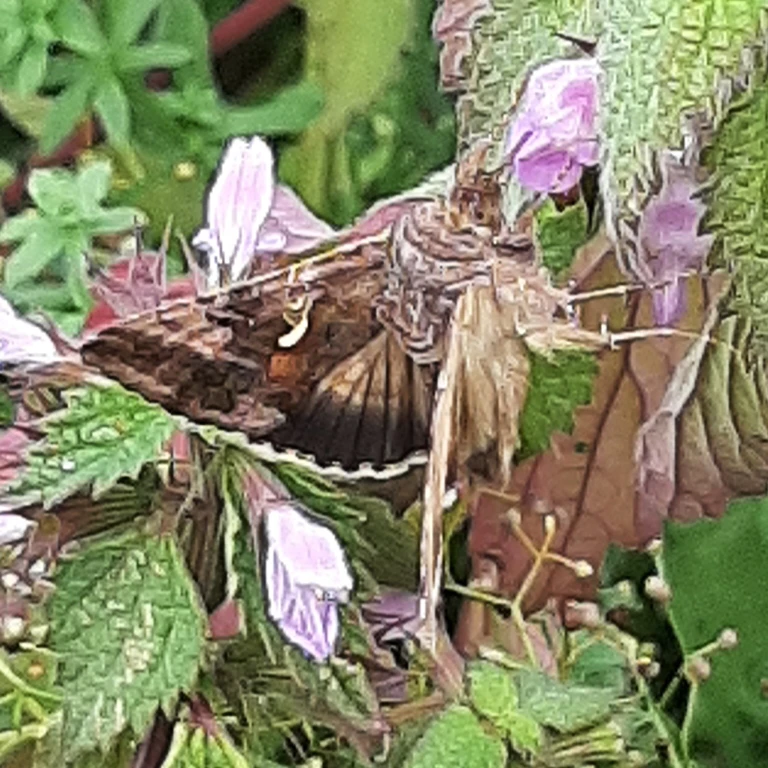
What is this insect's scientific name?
Autographa gamma
